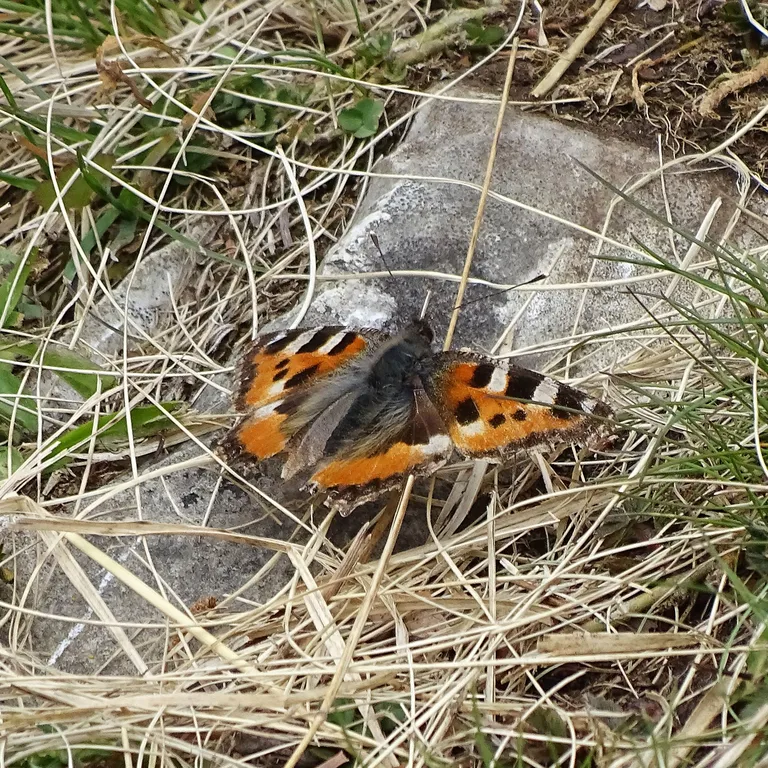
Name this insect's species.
Aglais urticae
